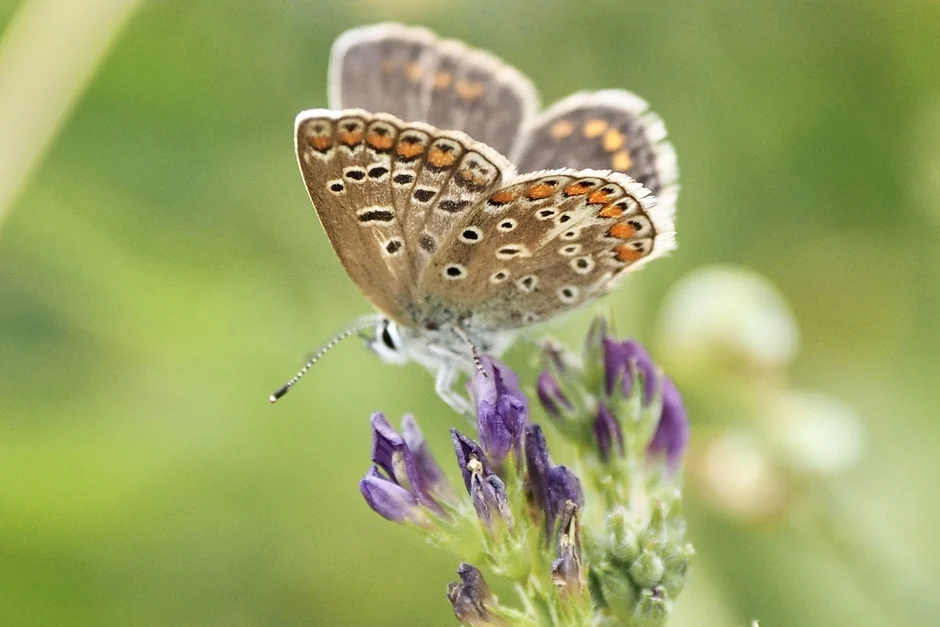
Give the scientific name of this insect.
Polyommatus icarus
